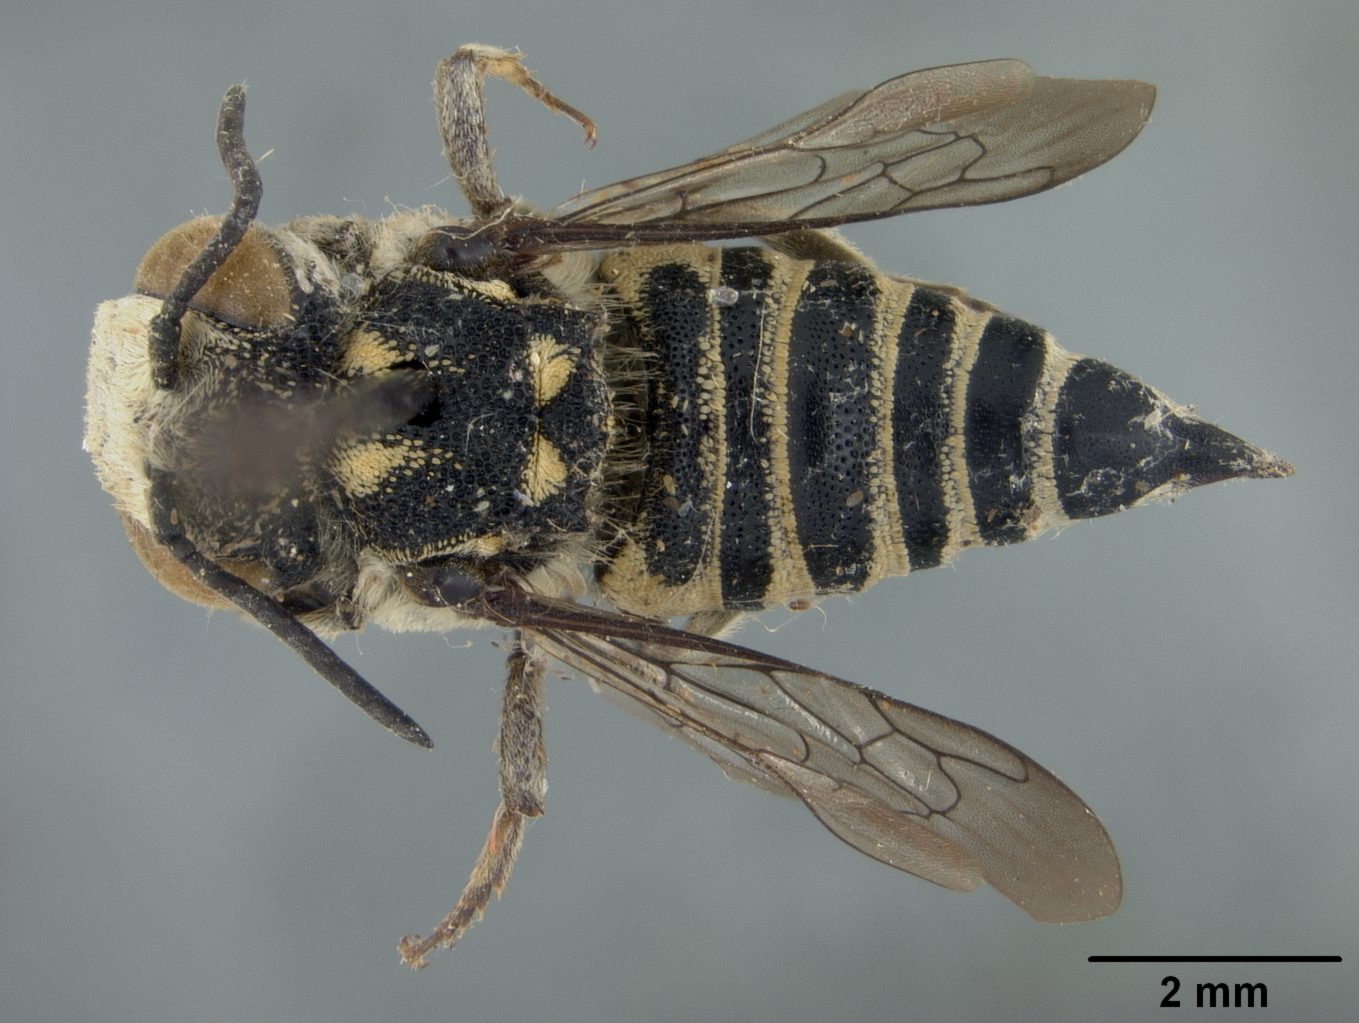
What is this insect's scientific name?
Coelioxys taiwanensis
